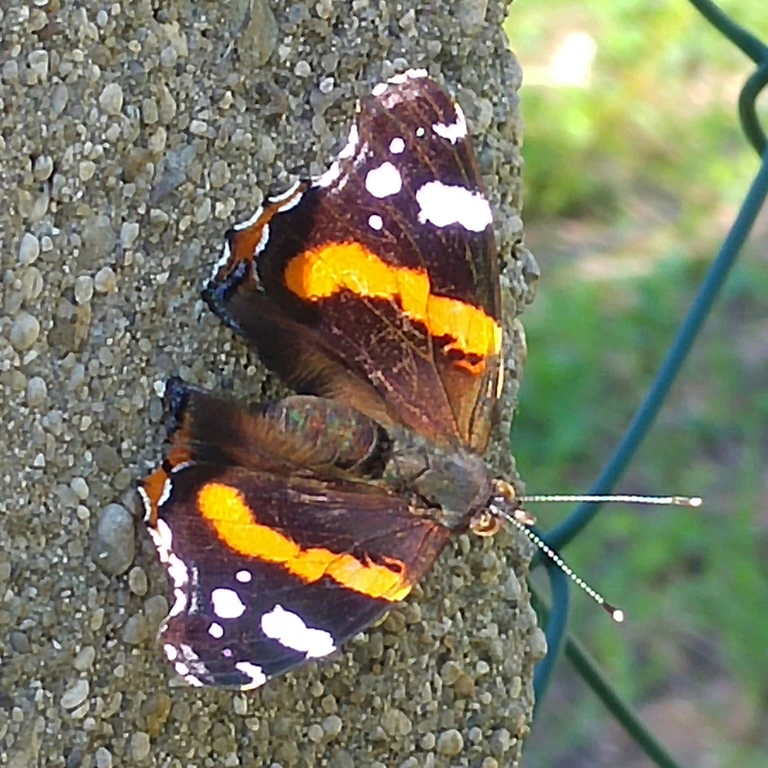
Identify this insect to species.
Vanessa atalanta
